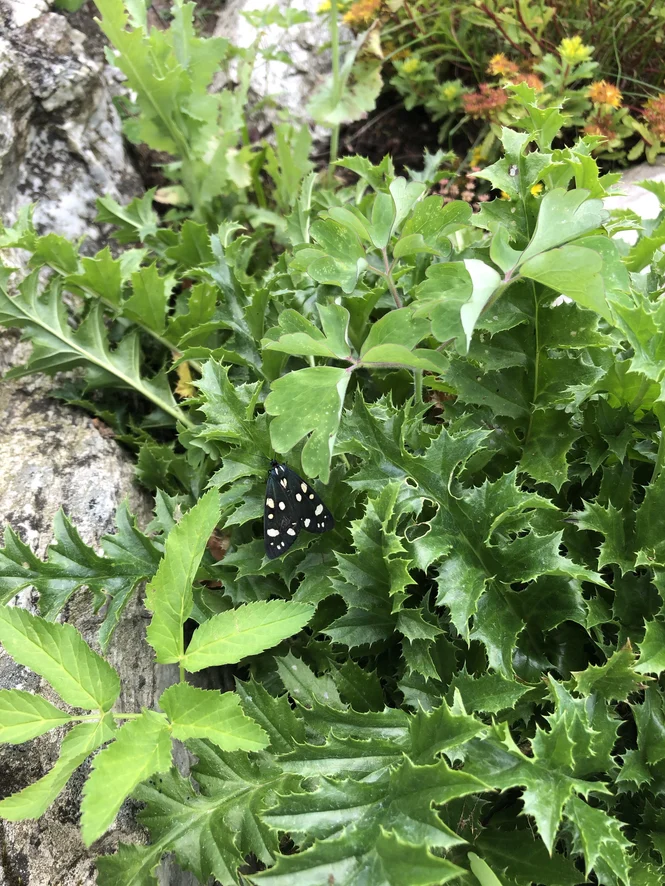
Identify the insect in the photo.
Callimorpha dominula
